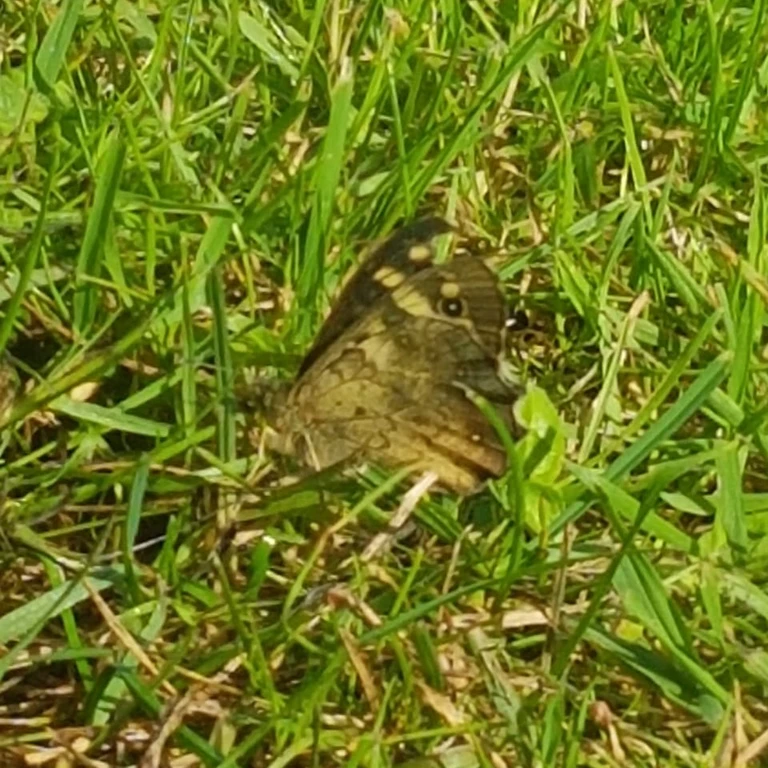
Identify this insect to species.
Pararge aegeria
